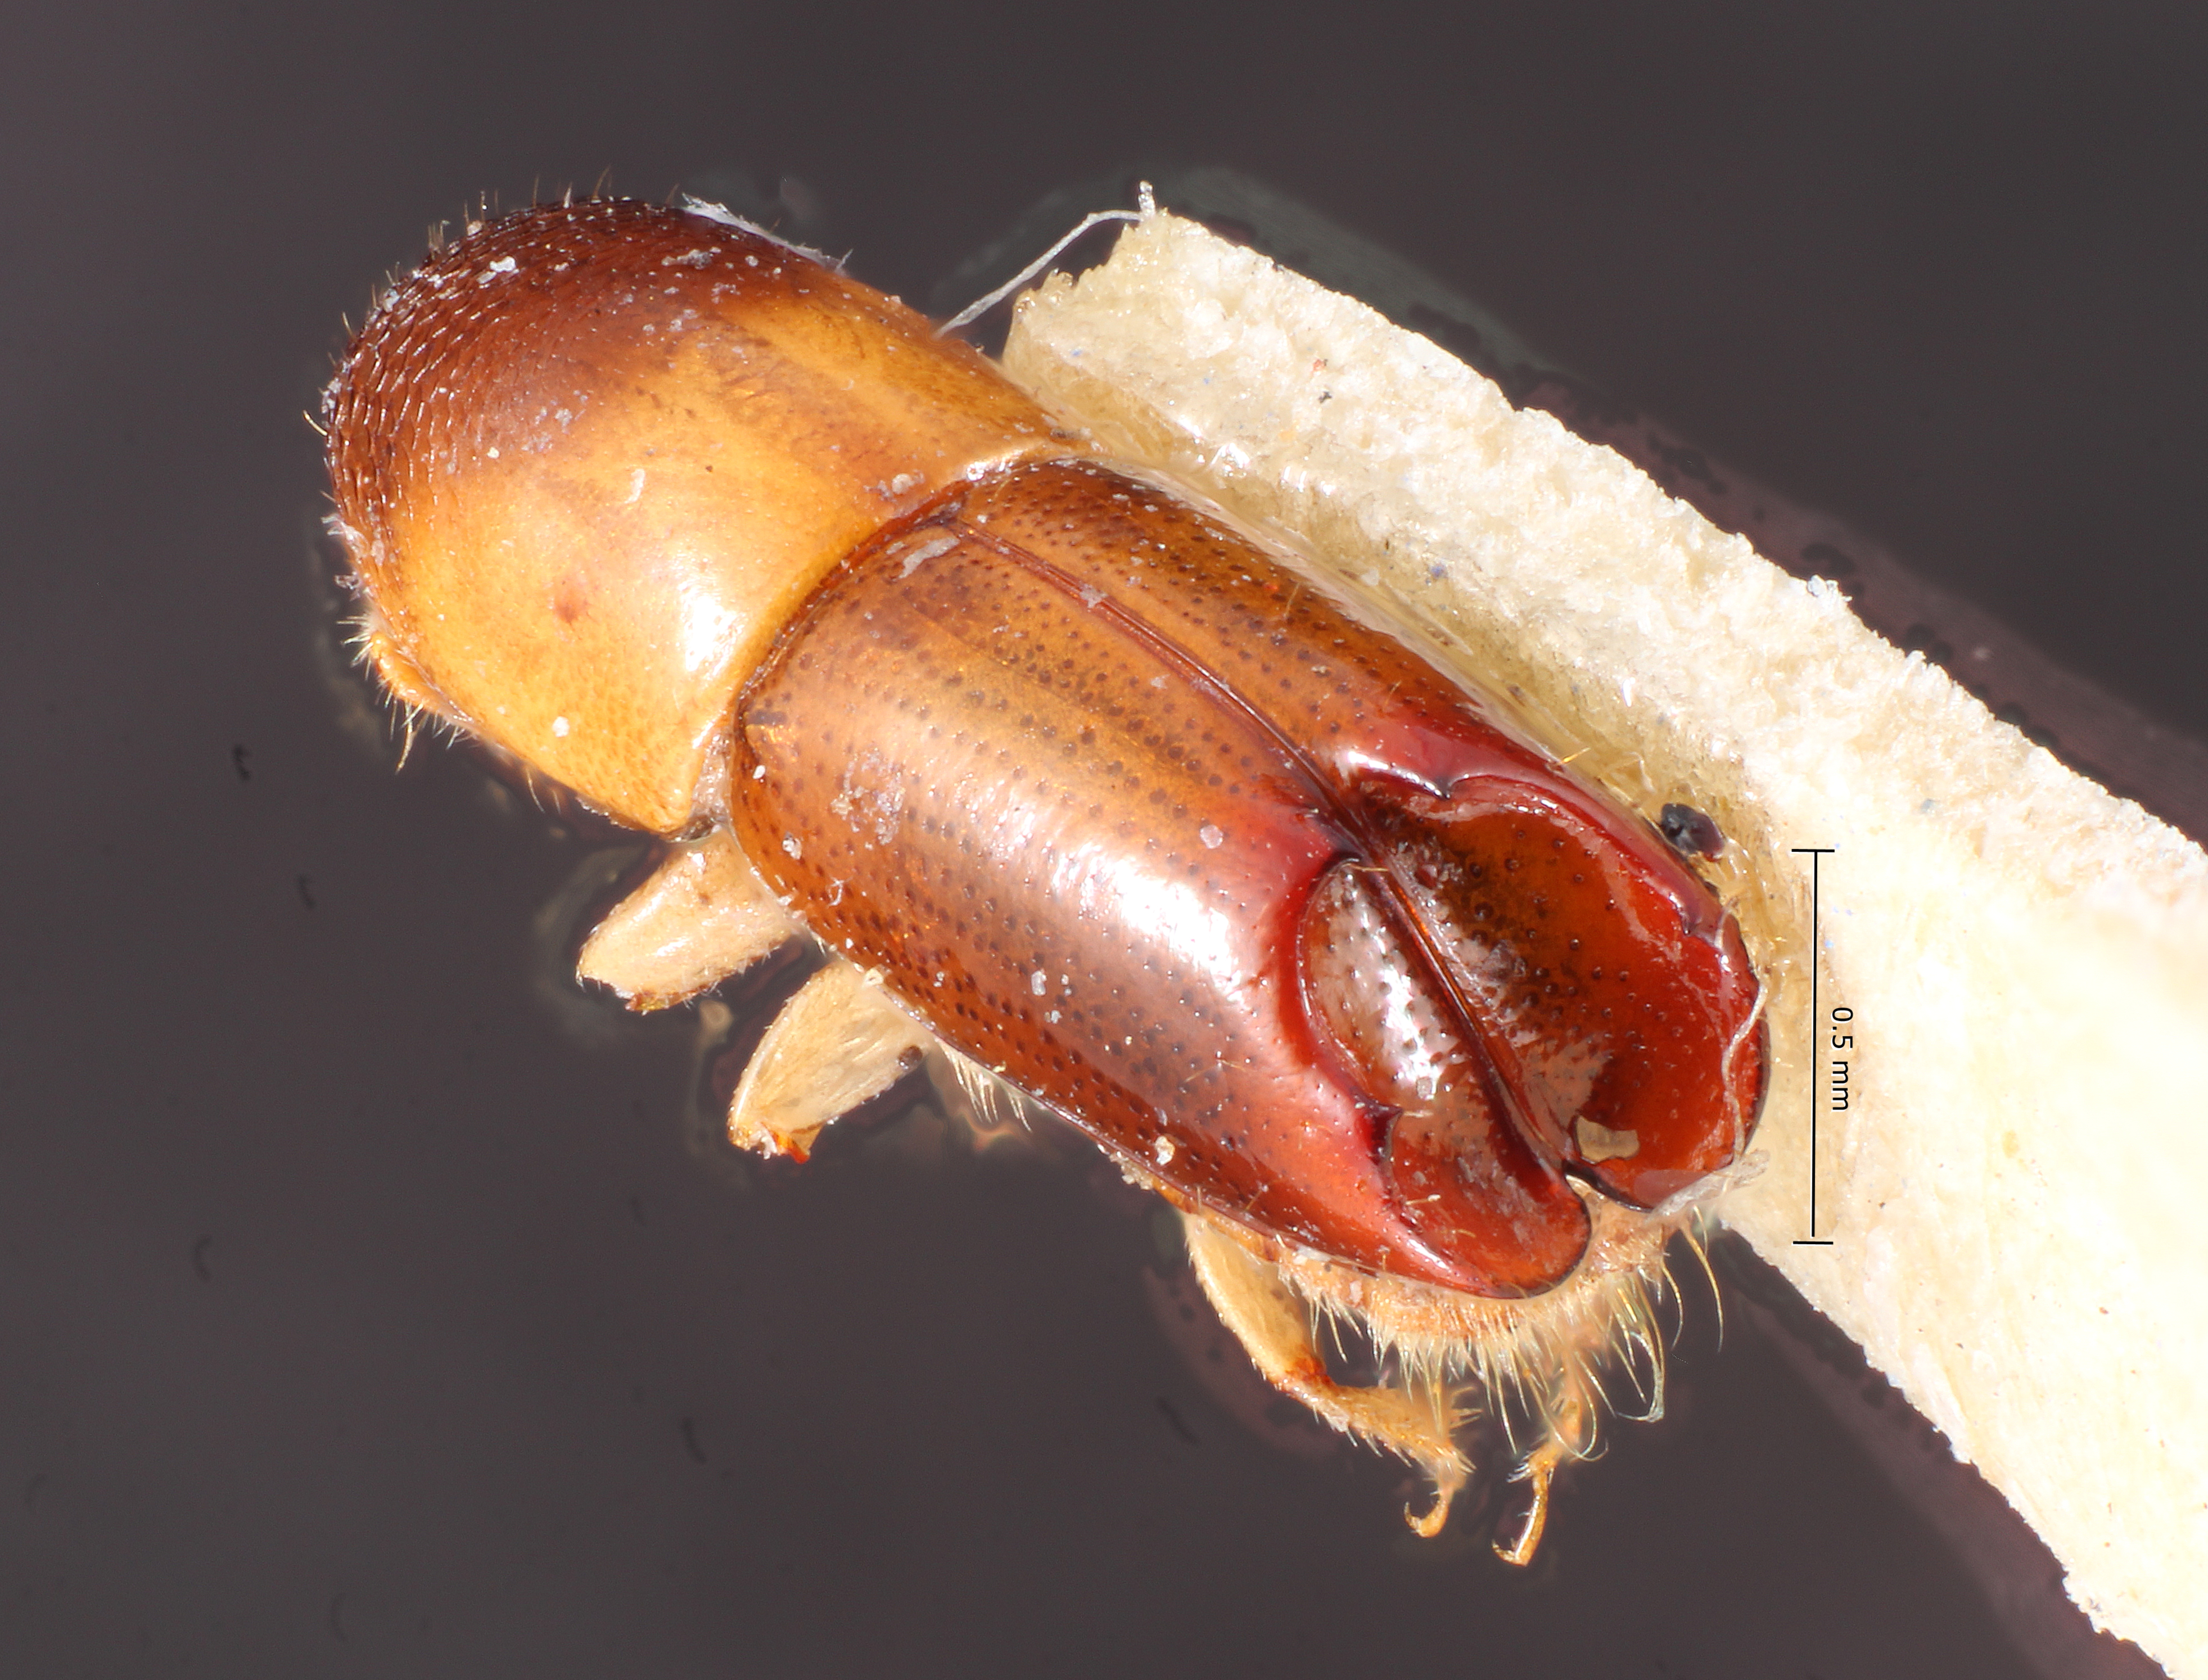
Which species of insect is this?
Monarthrum parvum
